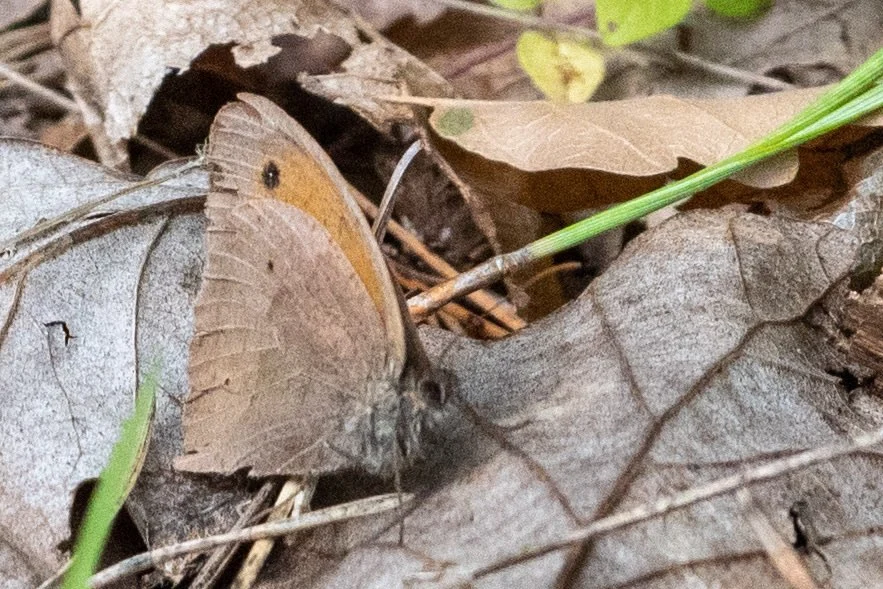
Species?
Maniola jurtina
